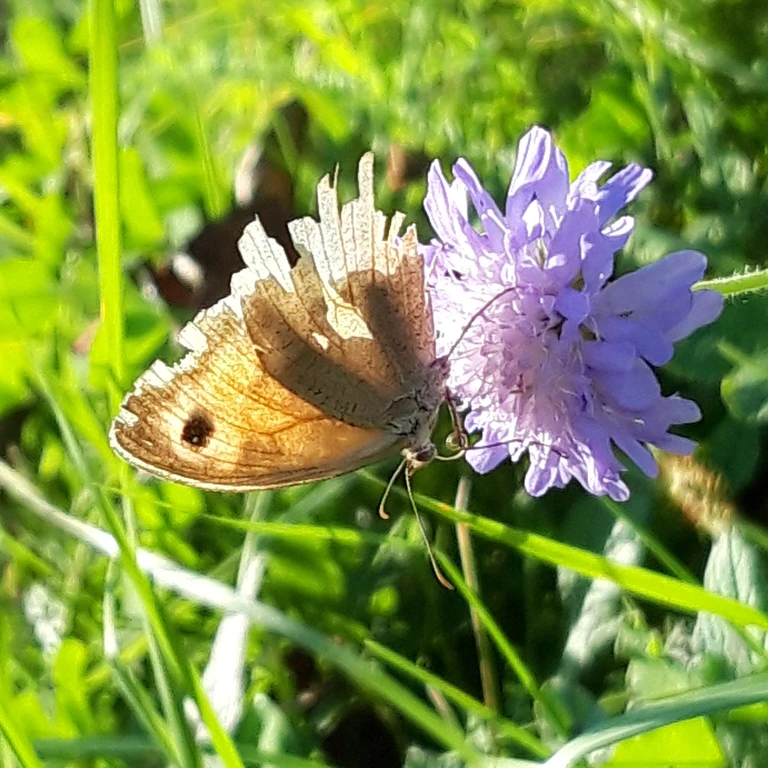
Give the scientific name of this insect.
Maniola jurtina
